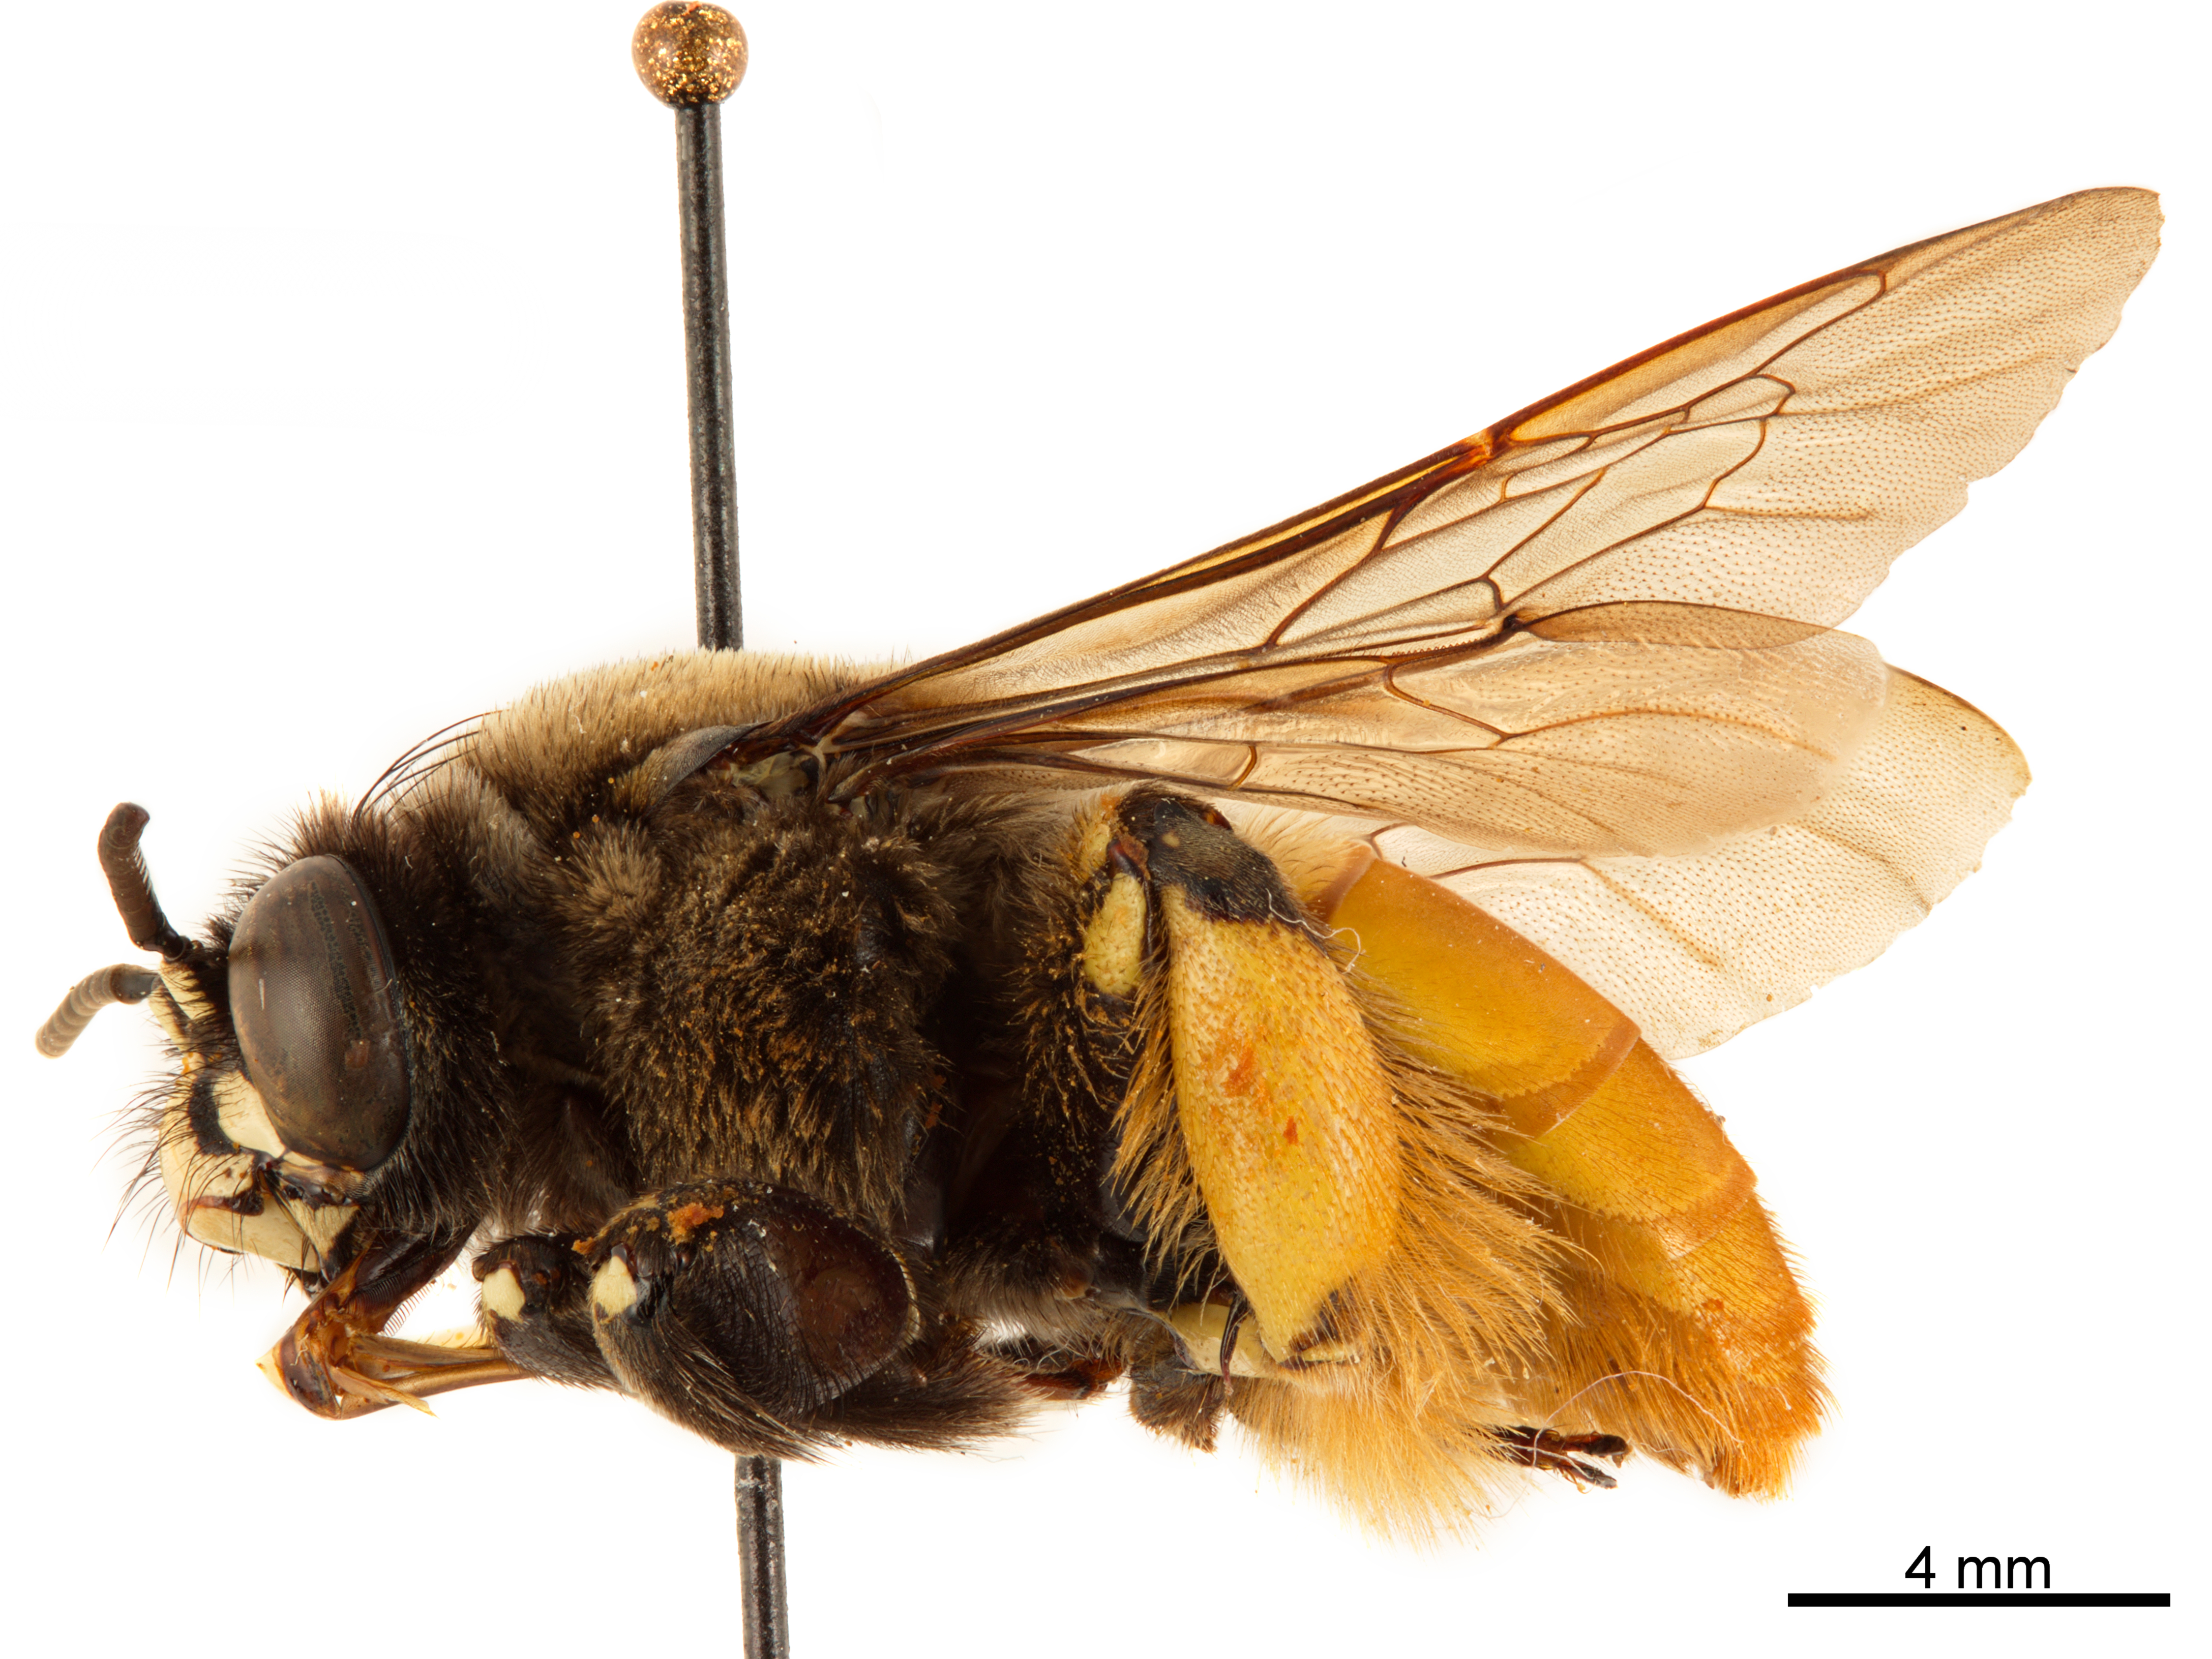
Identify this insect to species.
Epicharis elegans
